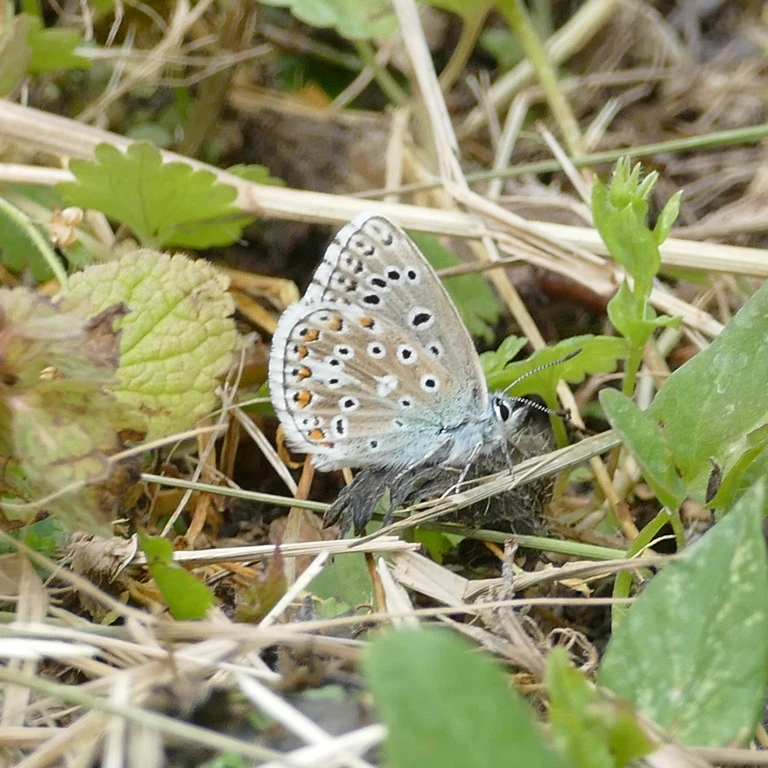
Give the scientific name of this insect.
Lysandra bellargus
